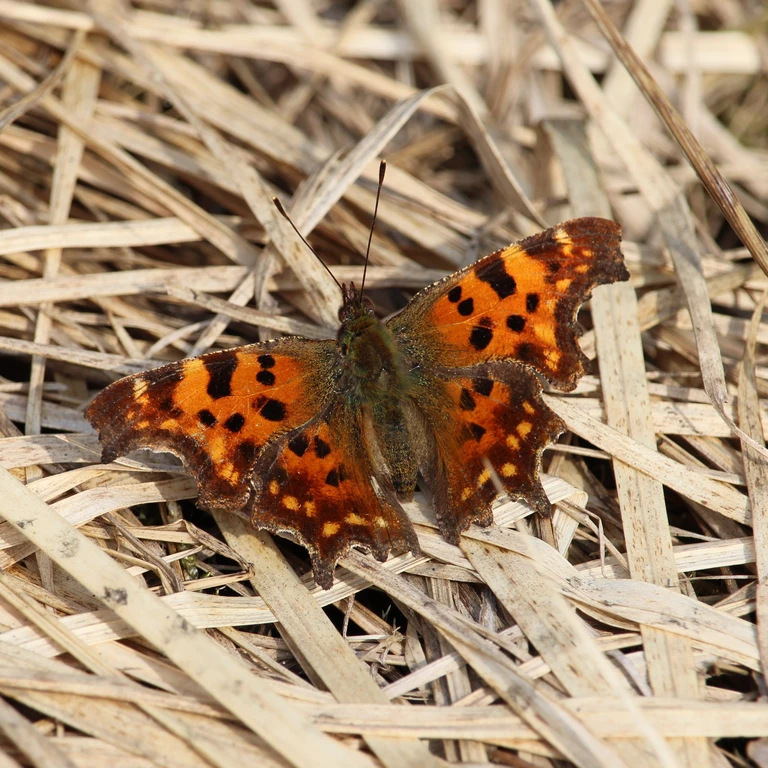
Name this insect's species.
Polygonia c-album
